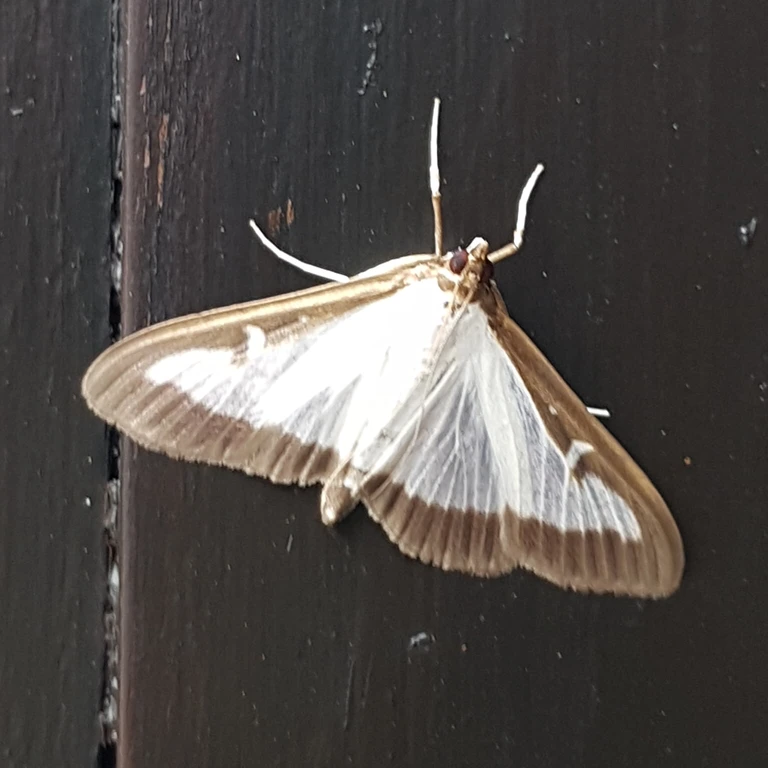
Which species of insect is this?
Cydalima perspectalis
